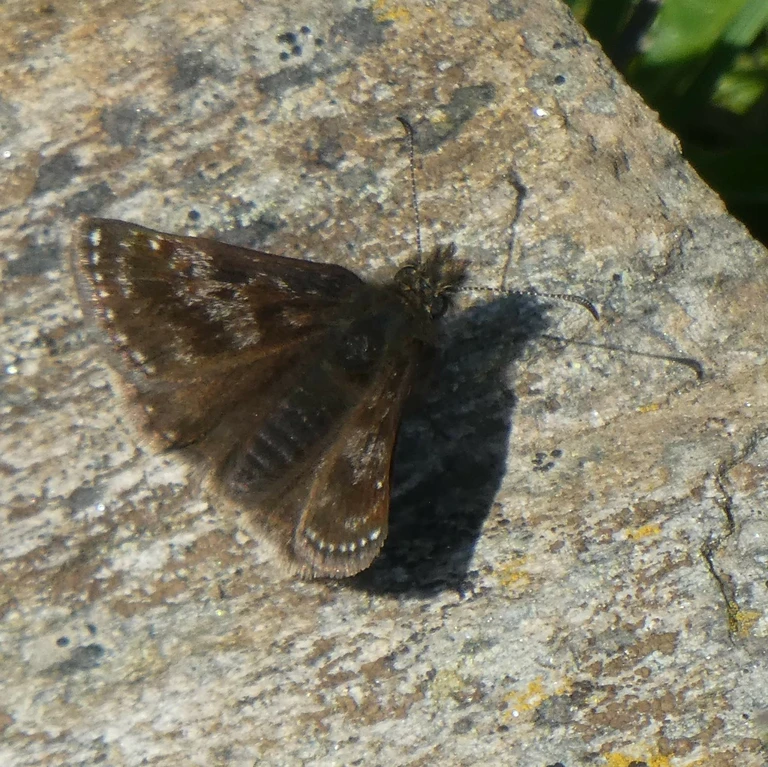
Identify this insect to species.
Erynnis tages
